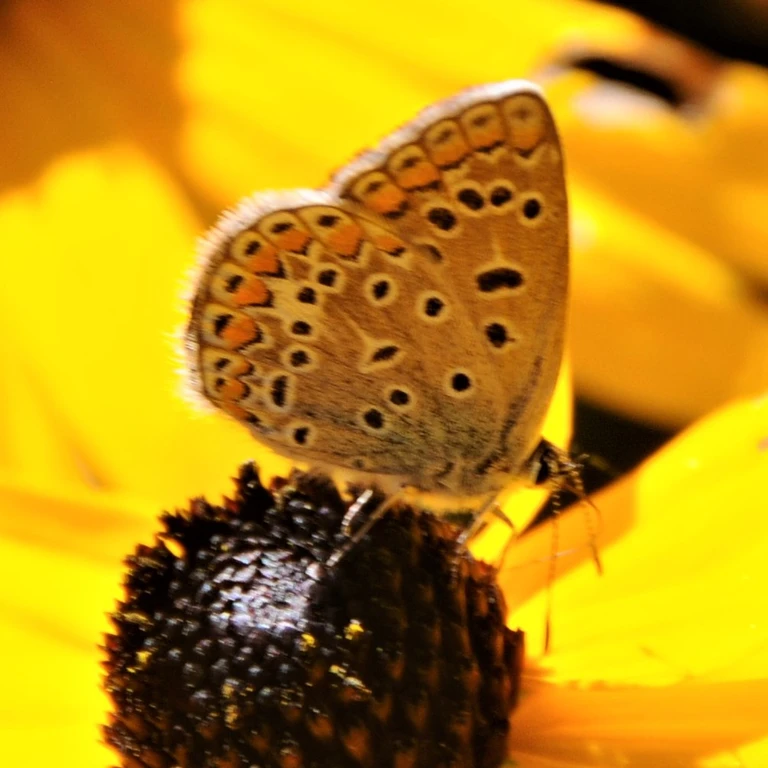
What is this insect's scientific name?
Polyommatus icarus
